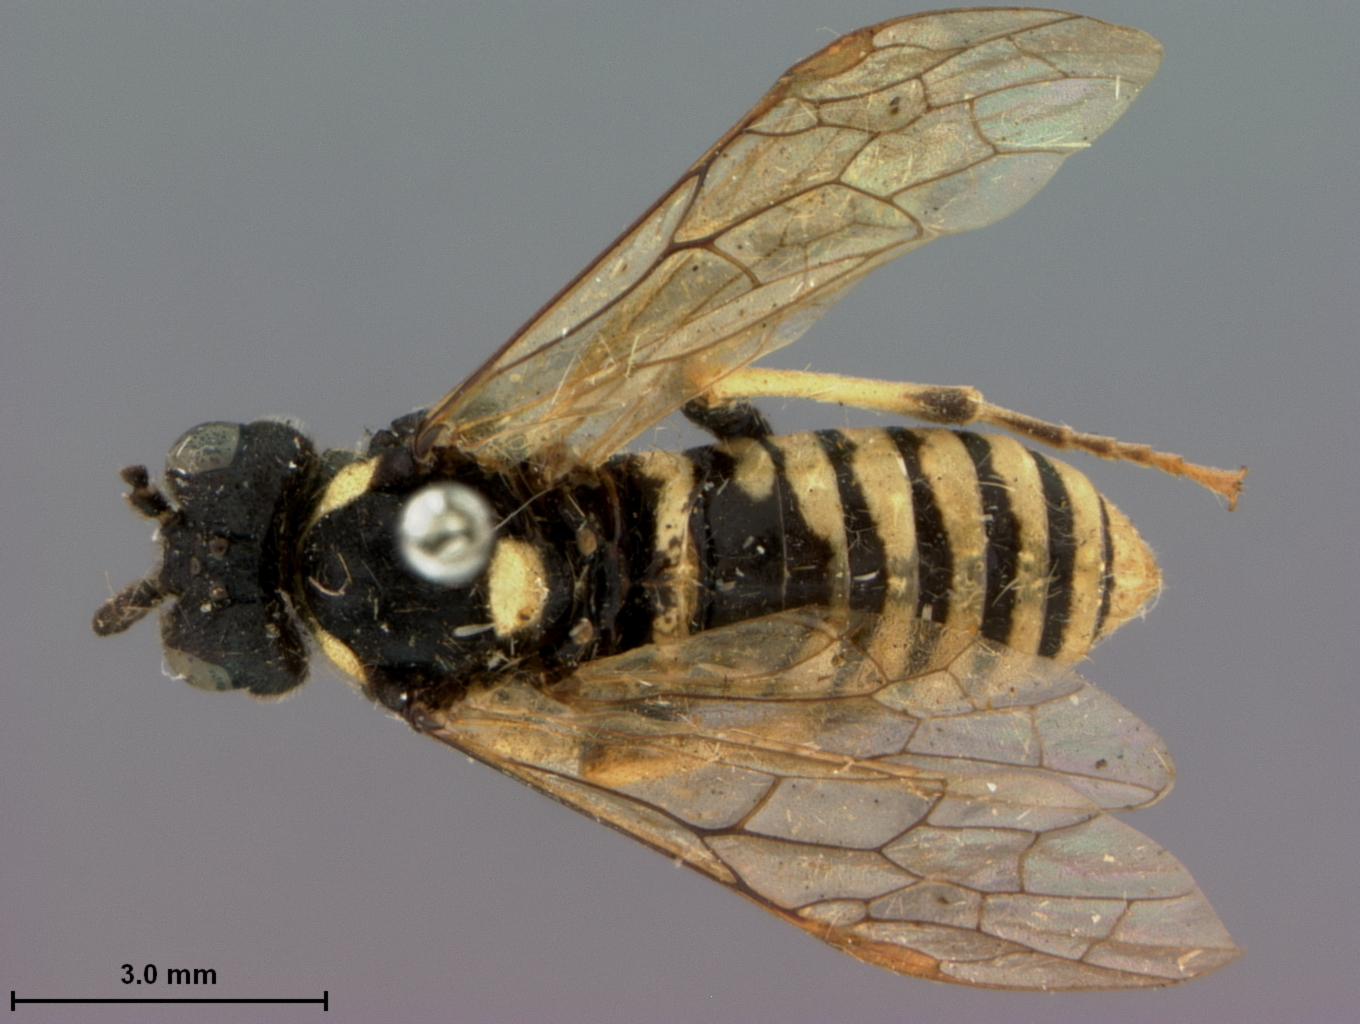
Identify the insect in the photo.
Tenthredo optimus
